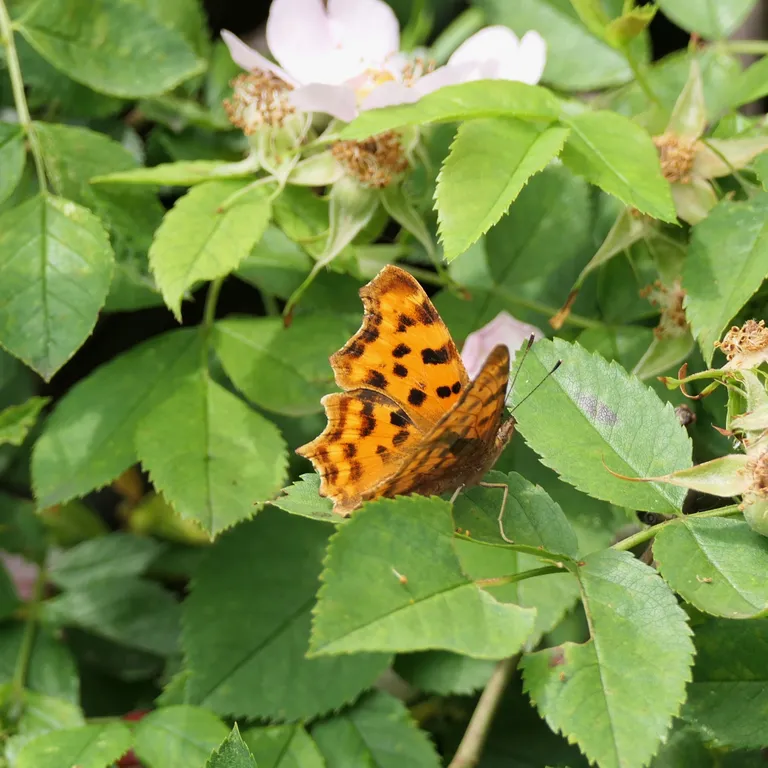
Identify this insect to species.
Polygonia c-album
